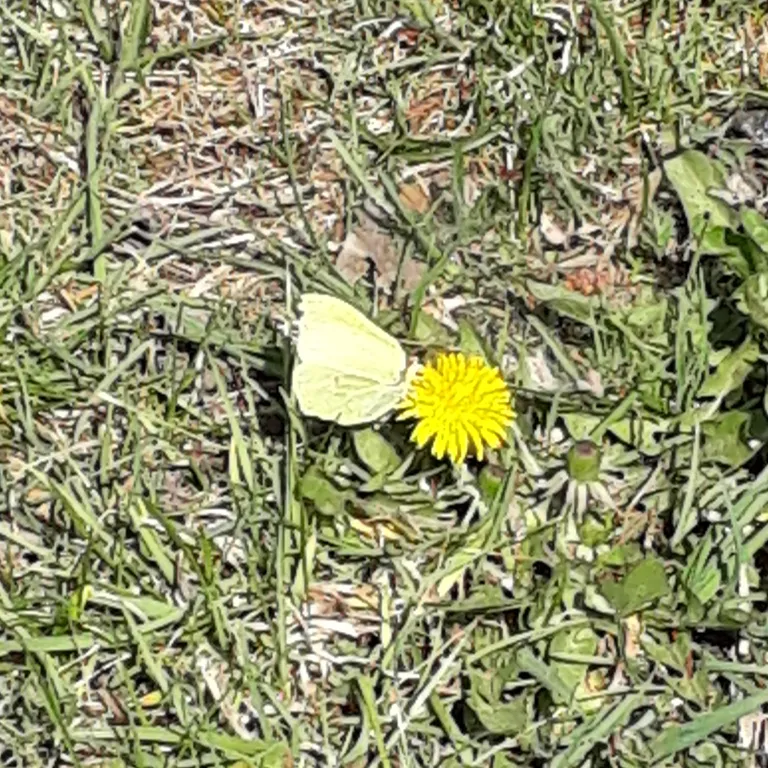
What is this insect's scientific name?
Gonepteryx rhamni
